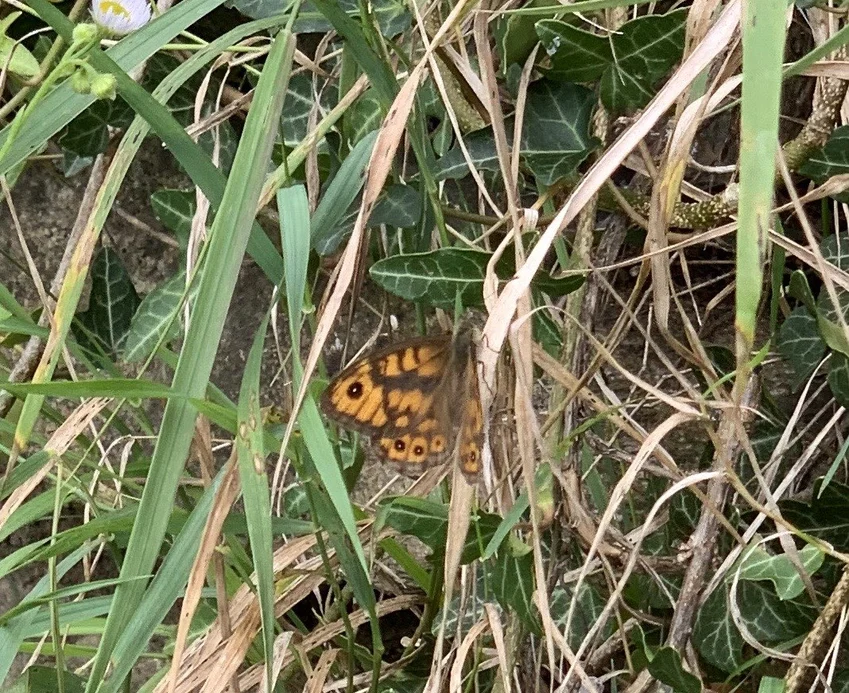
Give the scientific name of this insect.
Lasiommata megera (also Pararge megera)
